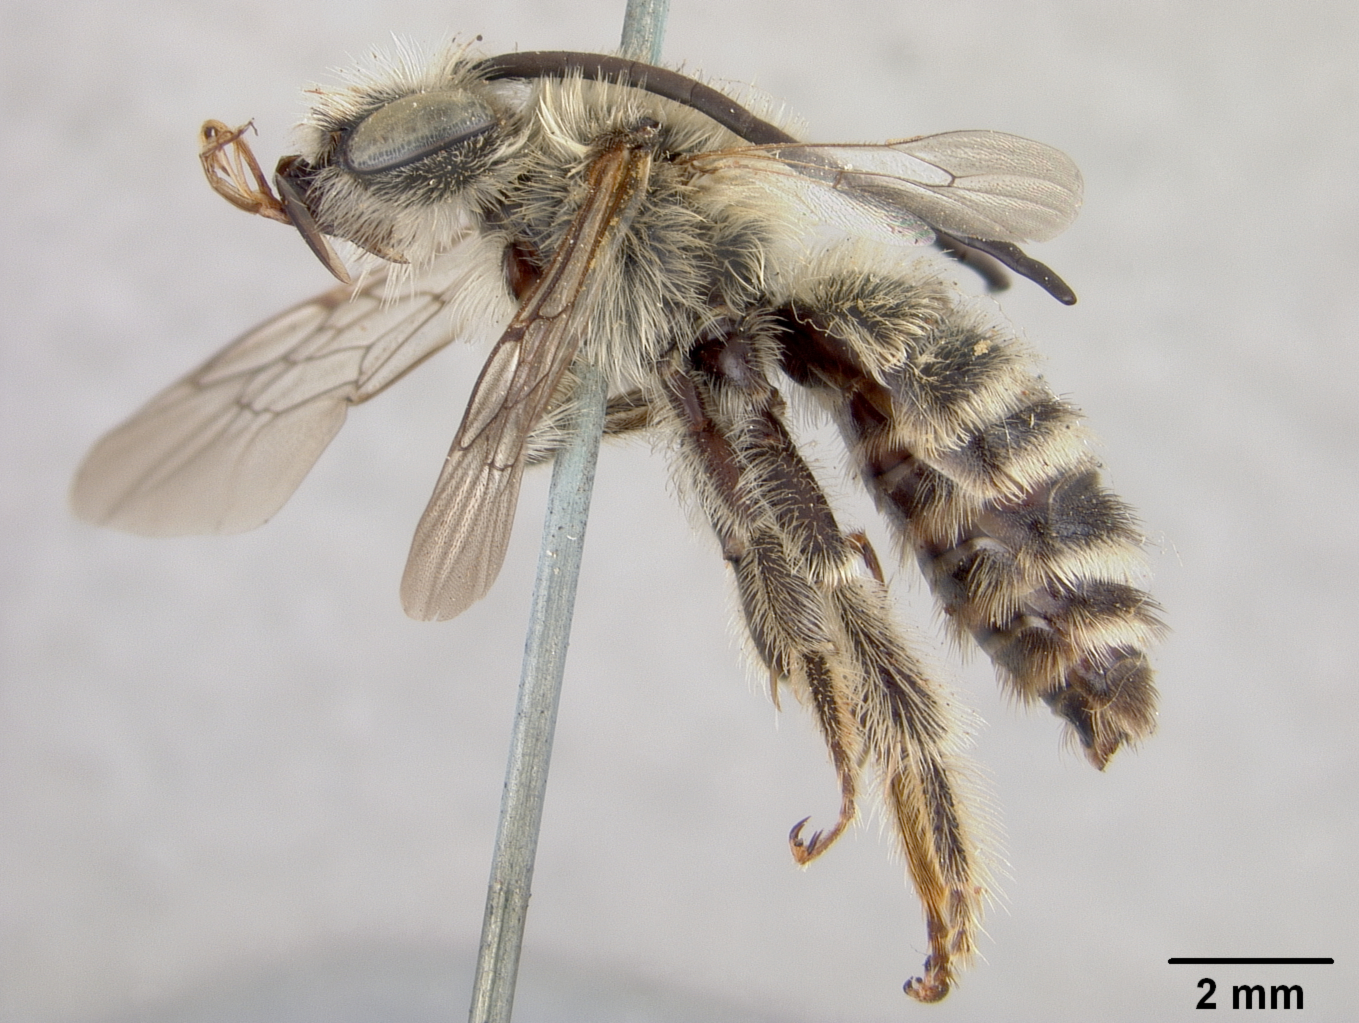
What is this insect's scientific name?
Melissodes ruidosensis
